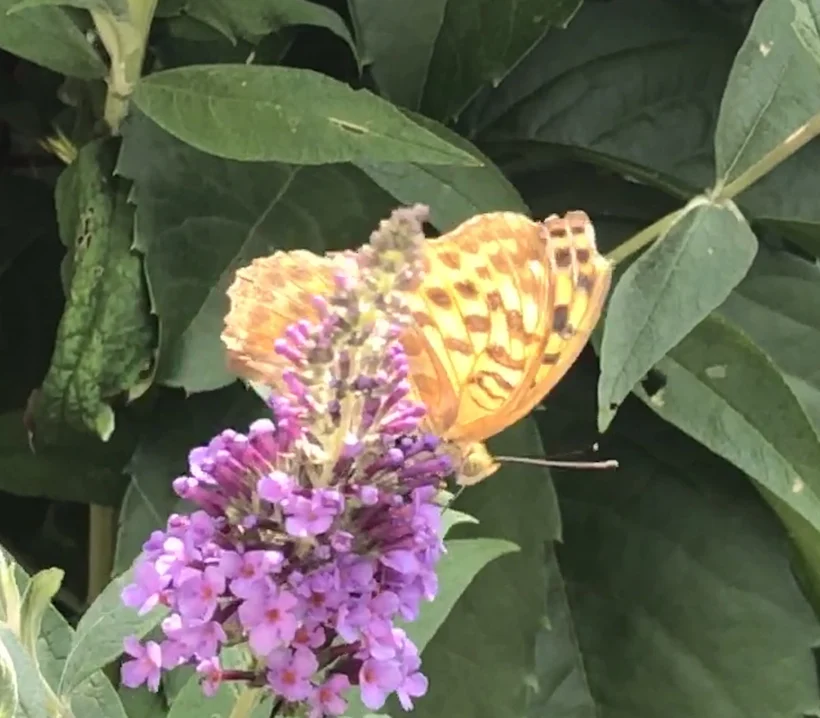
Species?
Argynnis paphia
